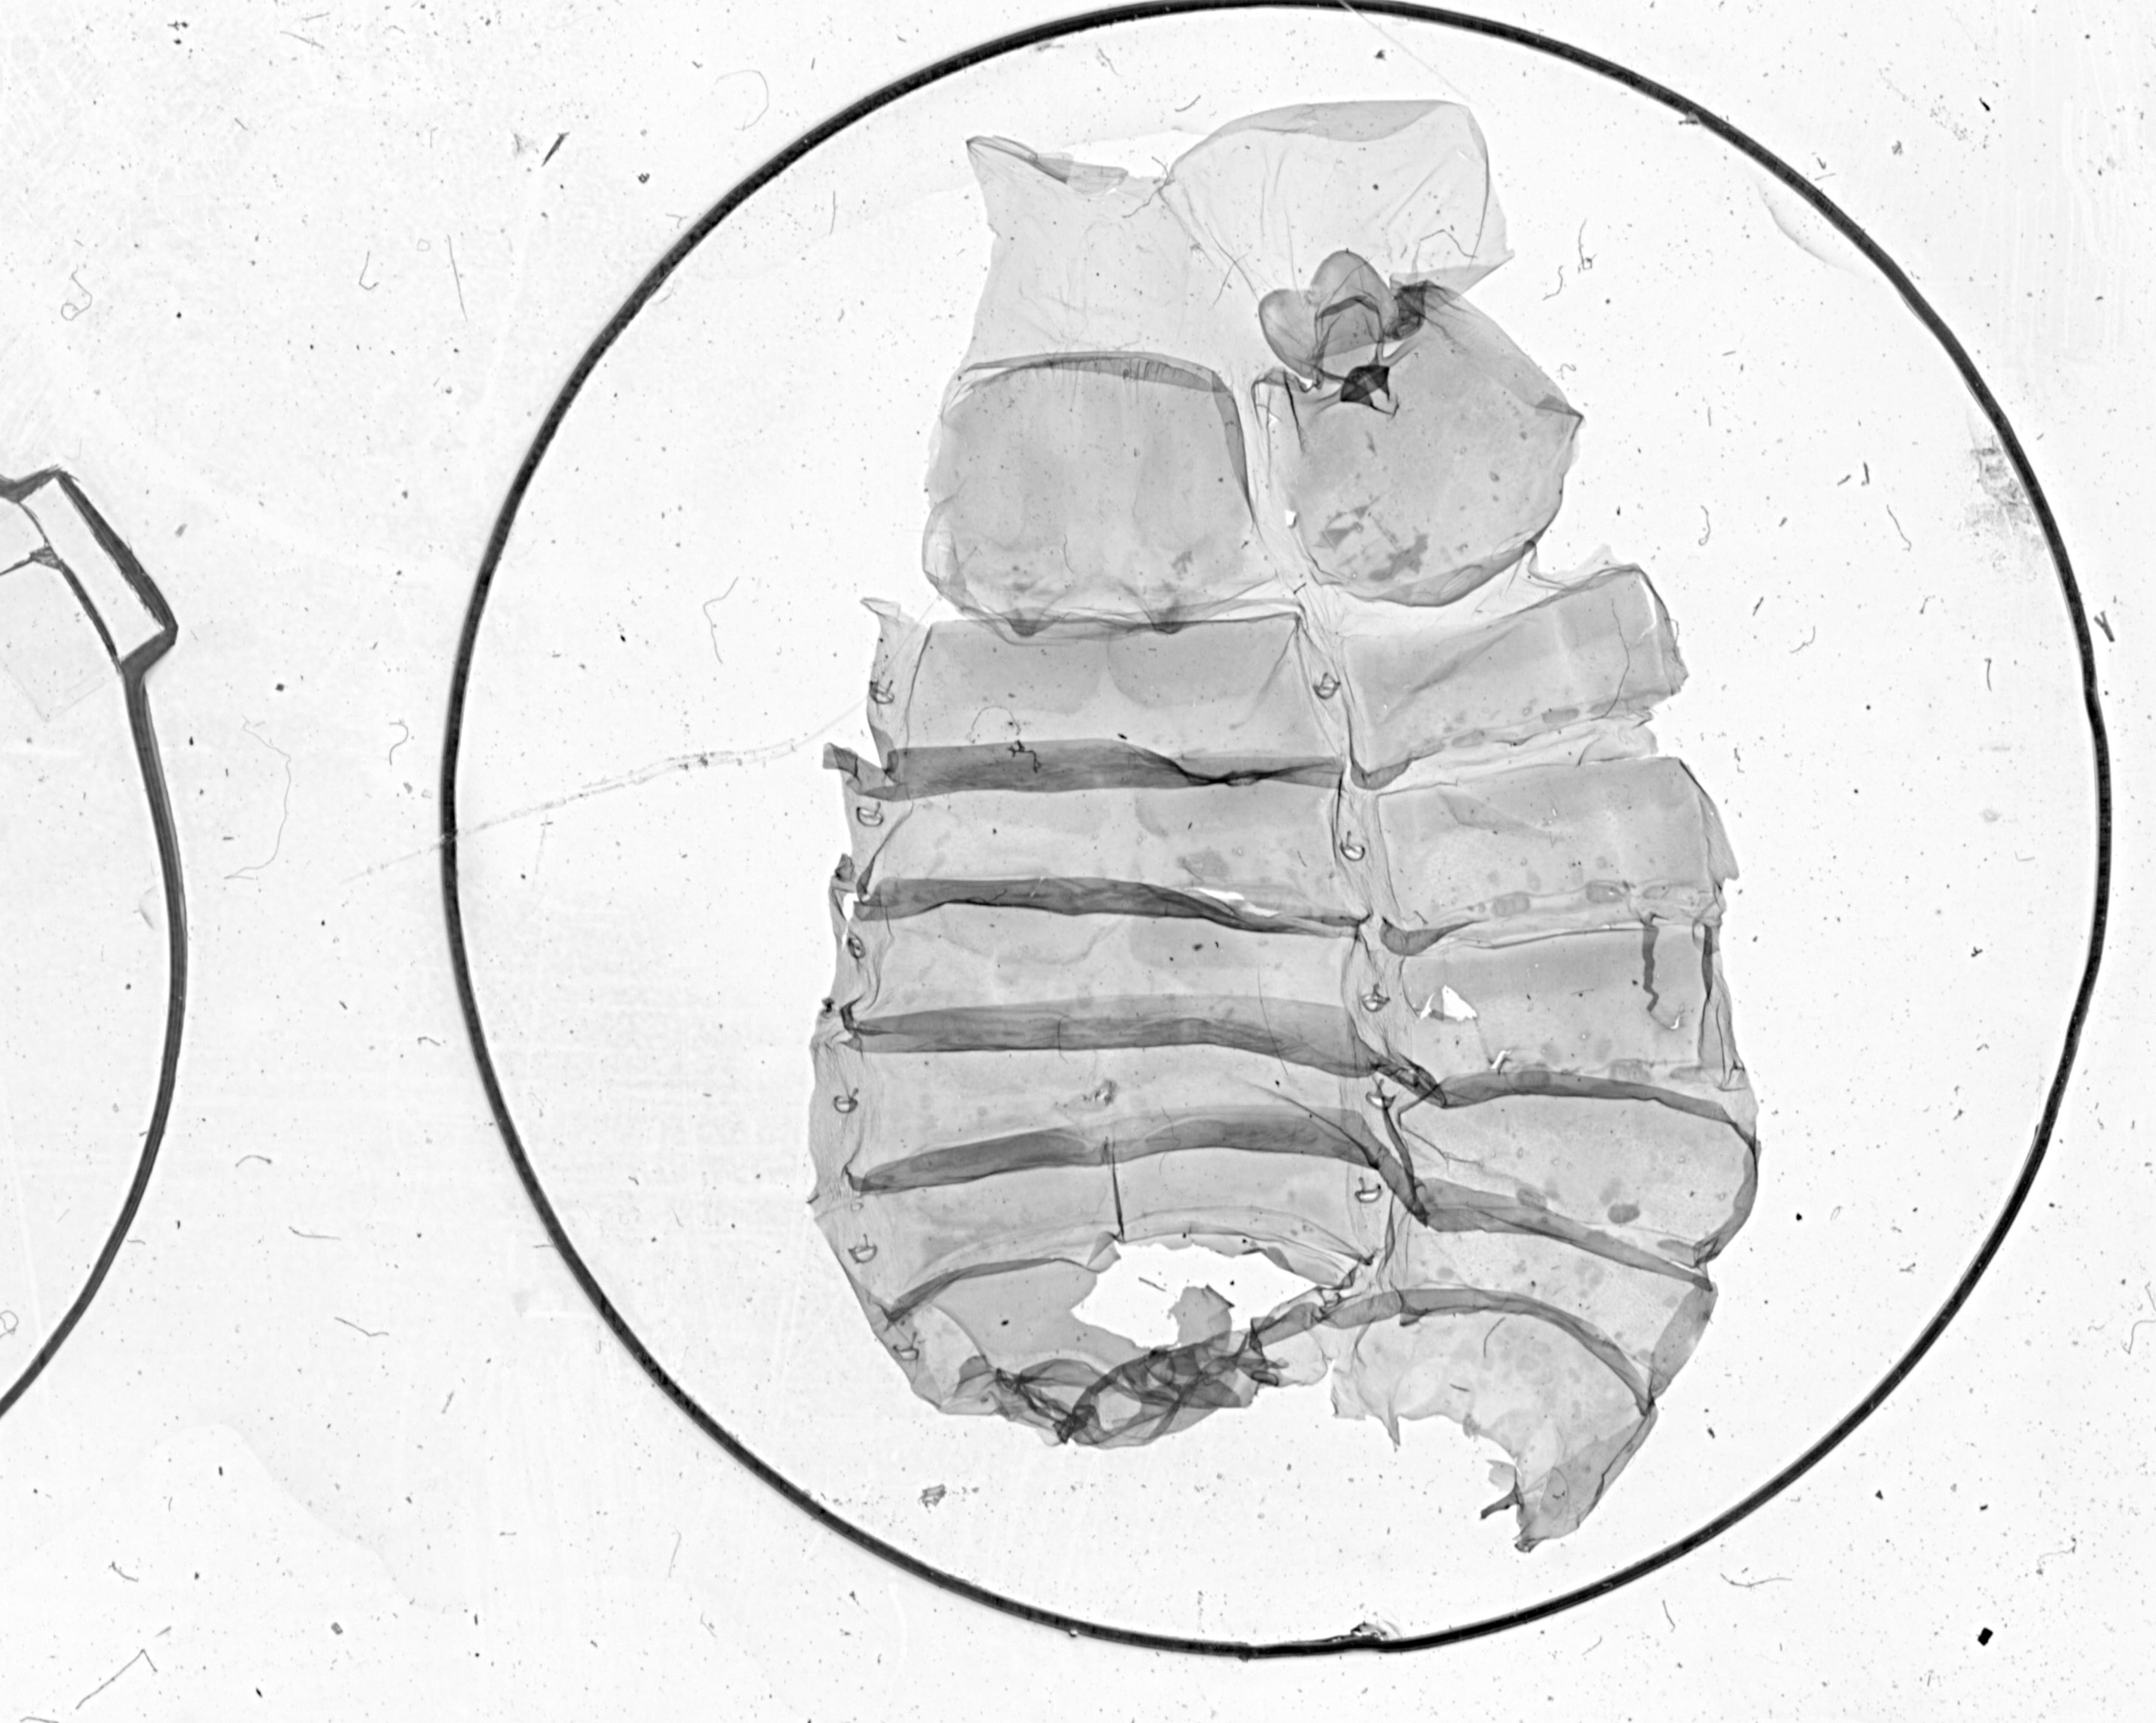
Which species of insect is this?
Meragisa dasra
